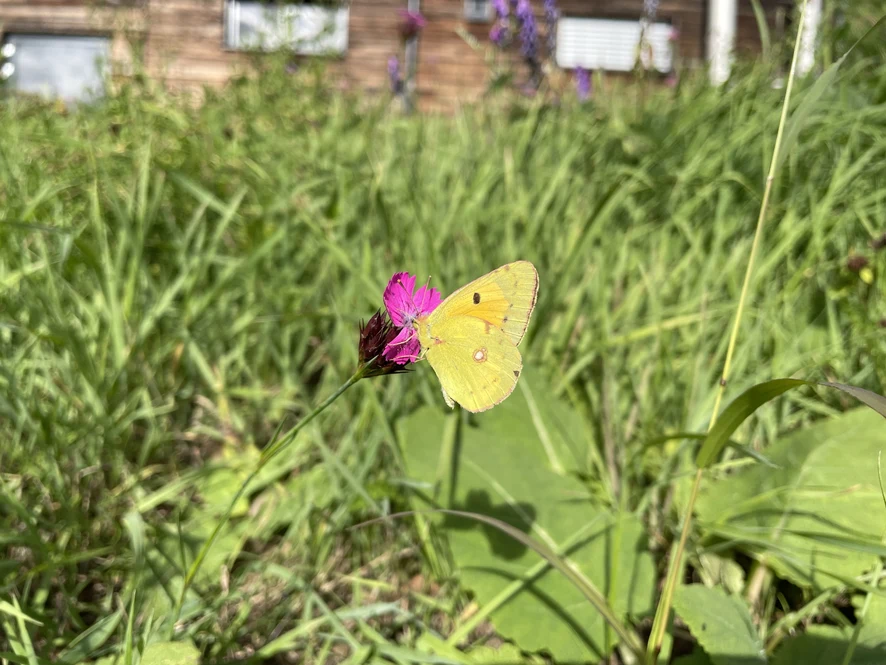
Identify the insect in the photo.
Colias croceus
